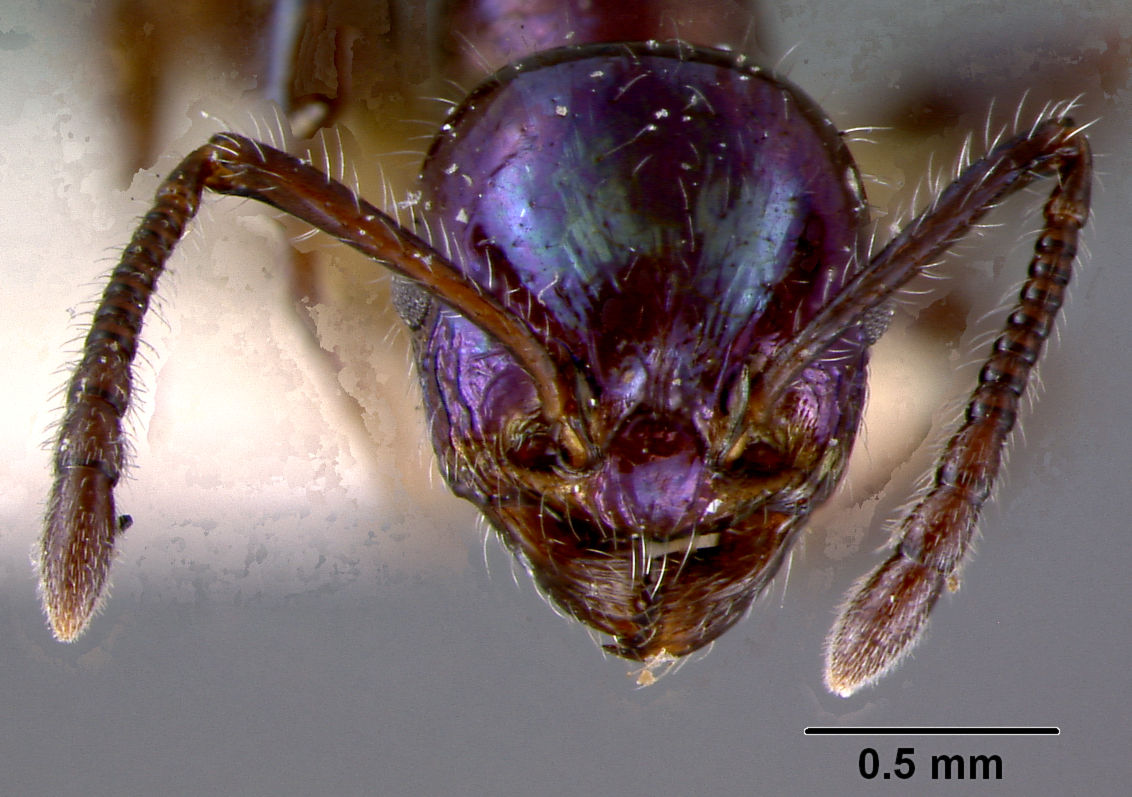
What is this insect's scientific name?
Macromischa squamifera
